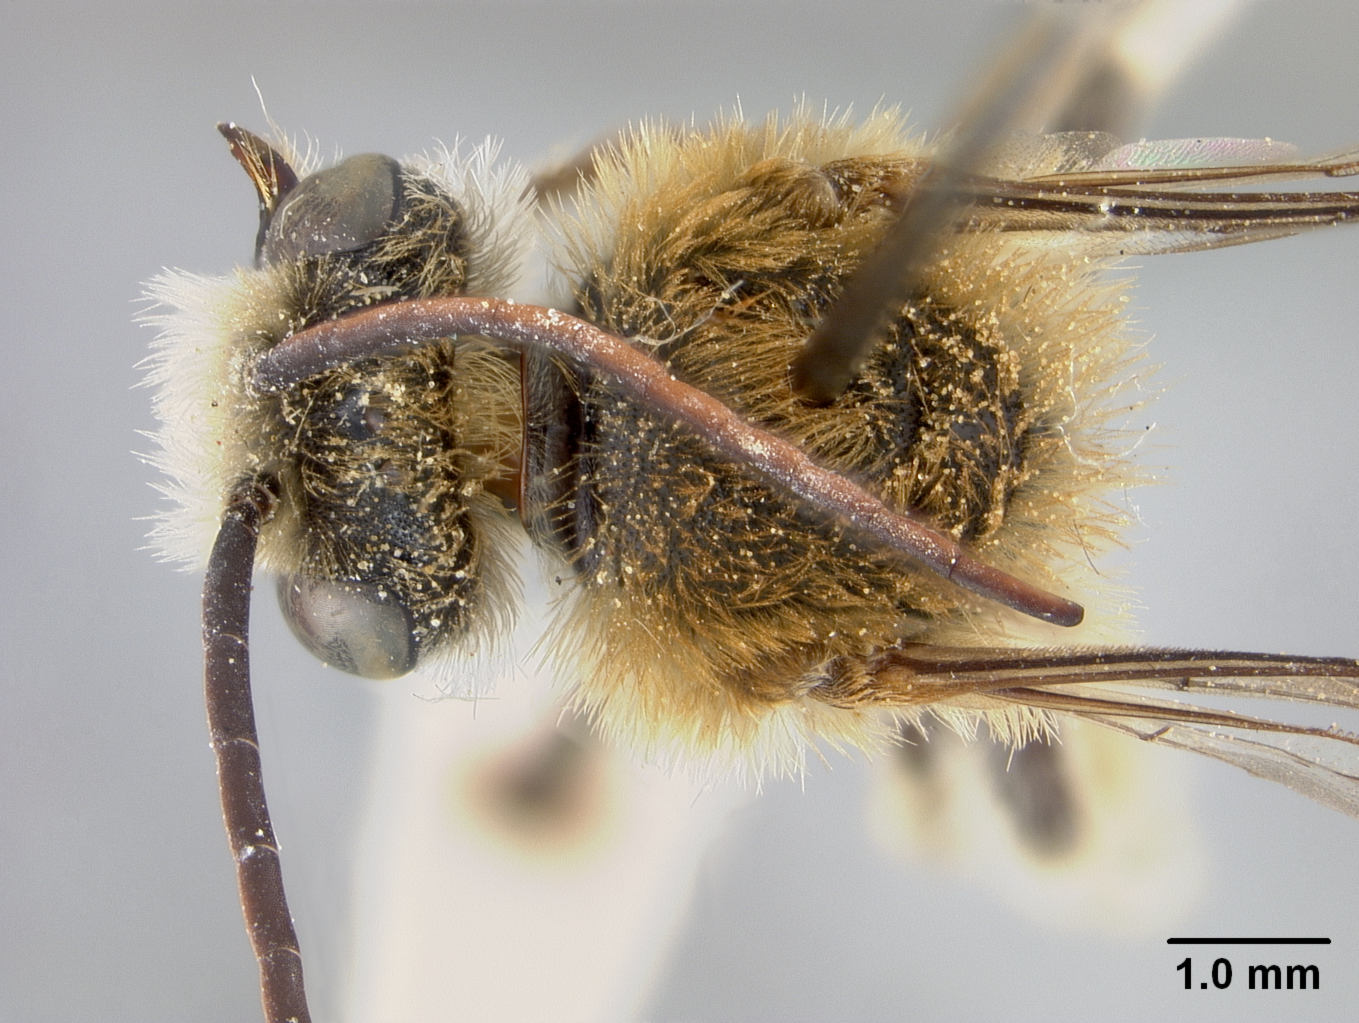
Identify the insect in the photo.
Melissodes albomarginalis
